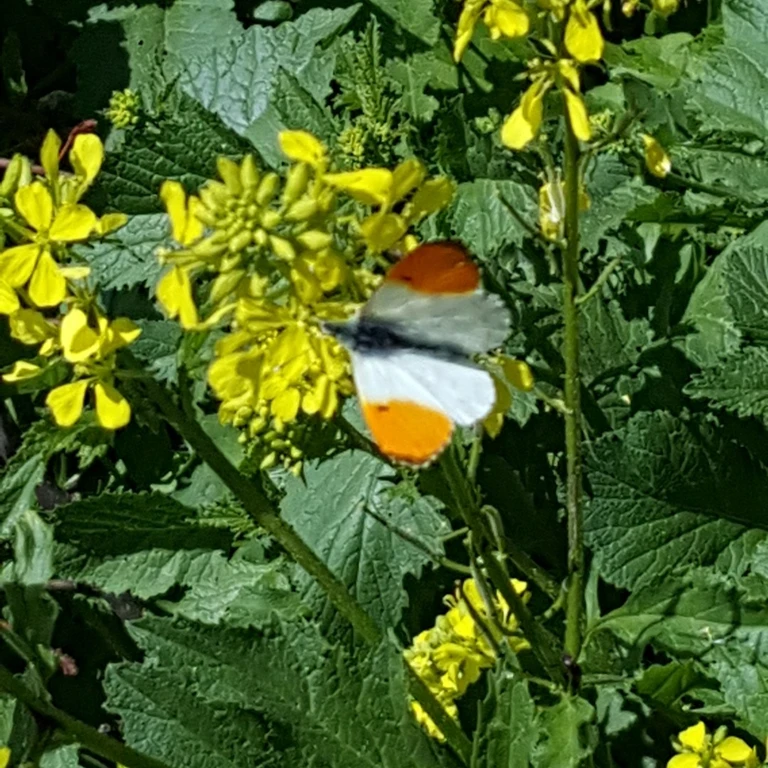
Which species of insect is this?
Anthocharis cardamines
